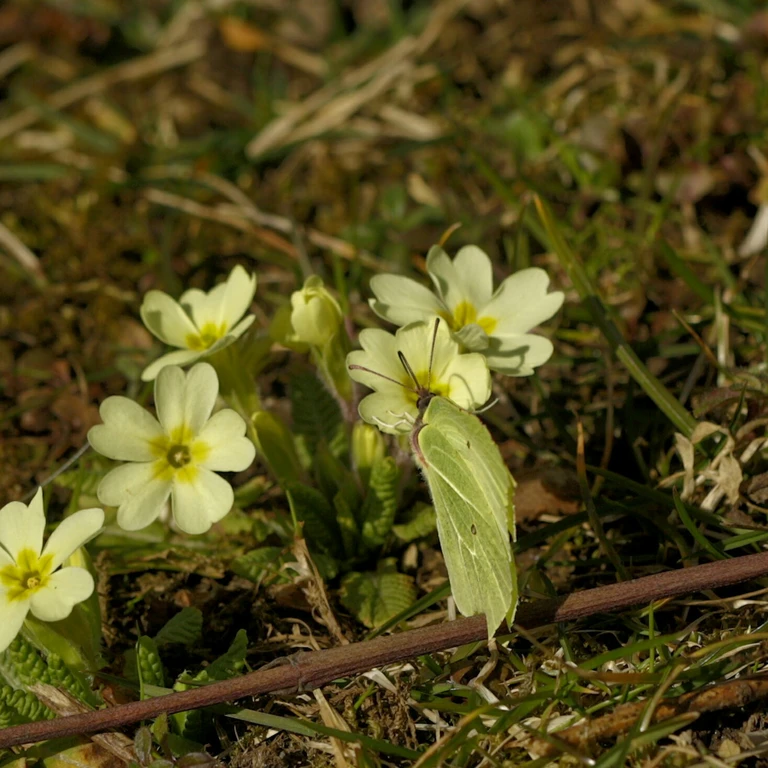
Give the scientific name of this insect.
Gonepteryx rhamni
